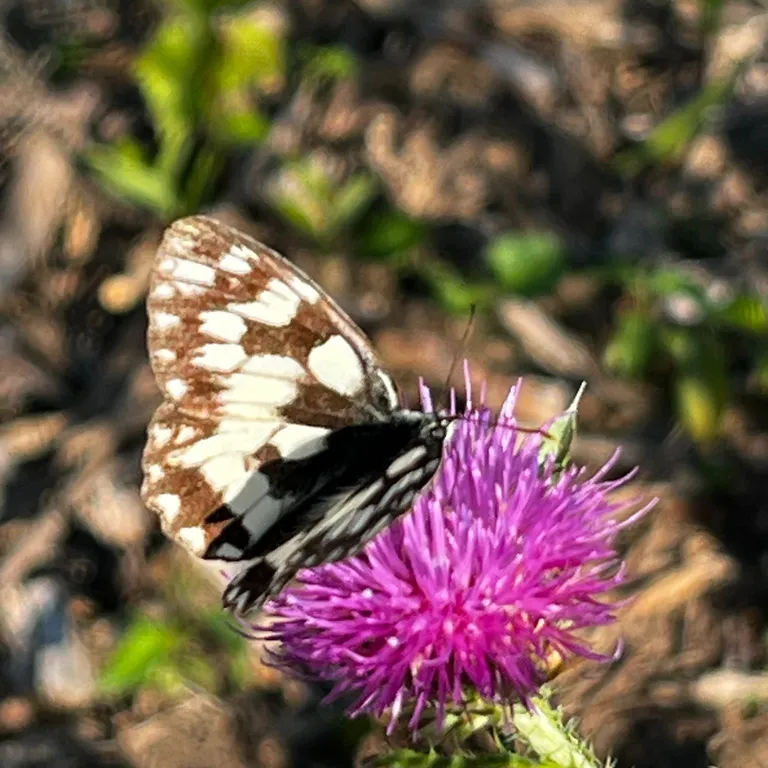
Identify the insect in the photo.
Melanargia galathea
